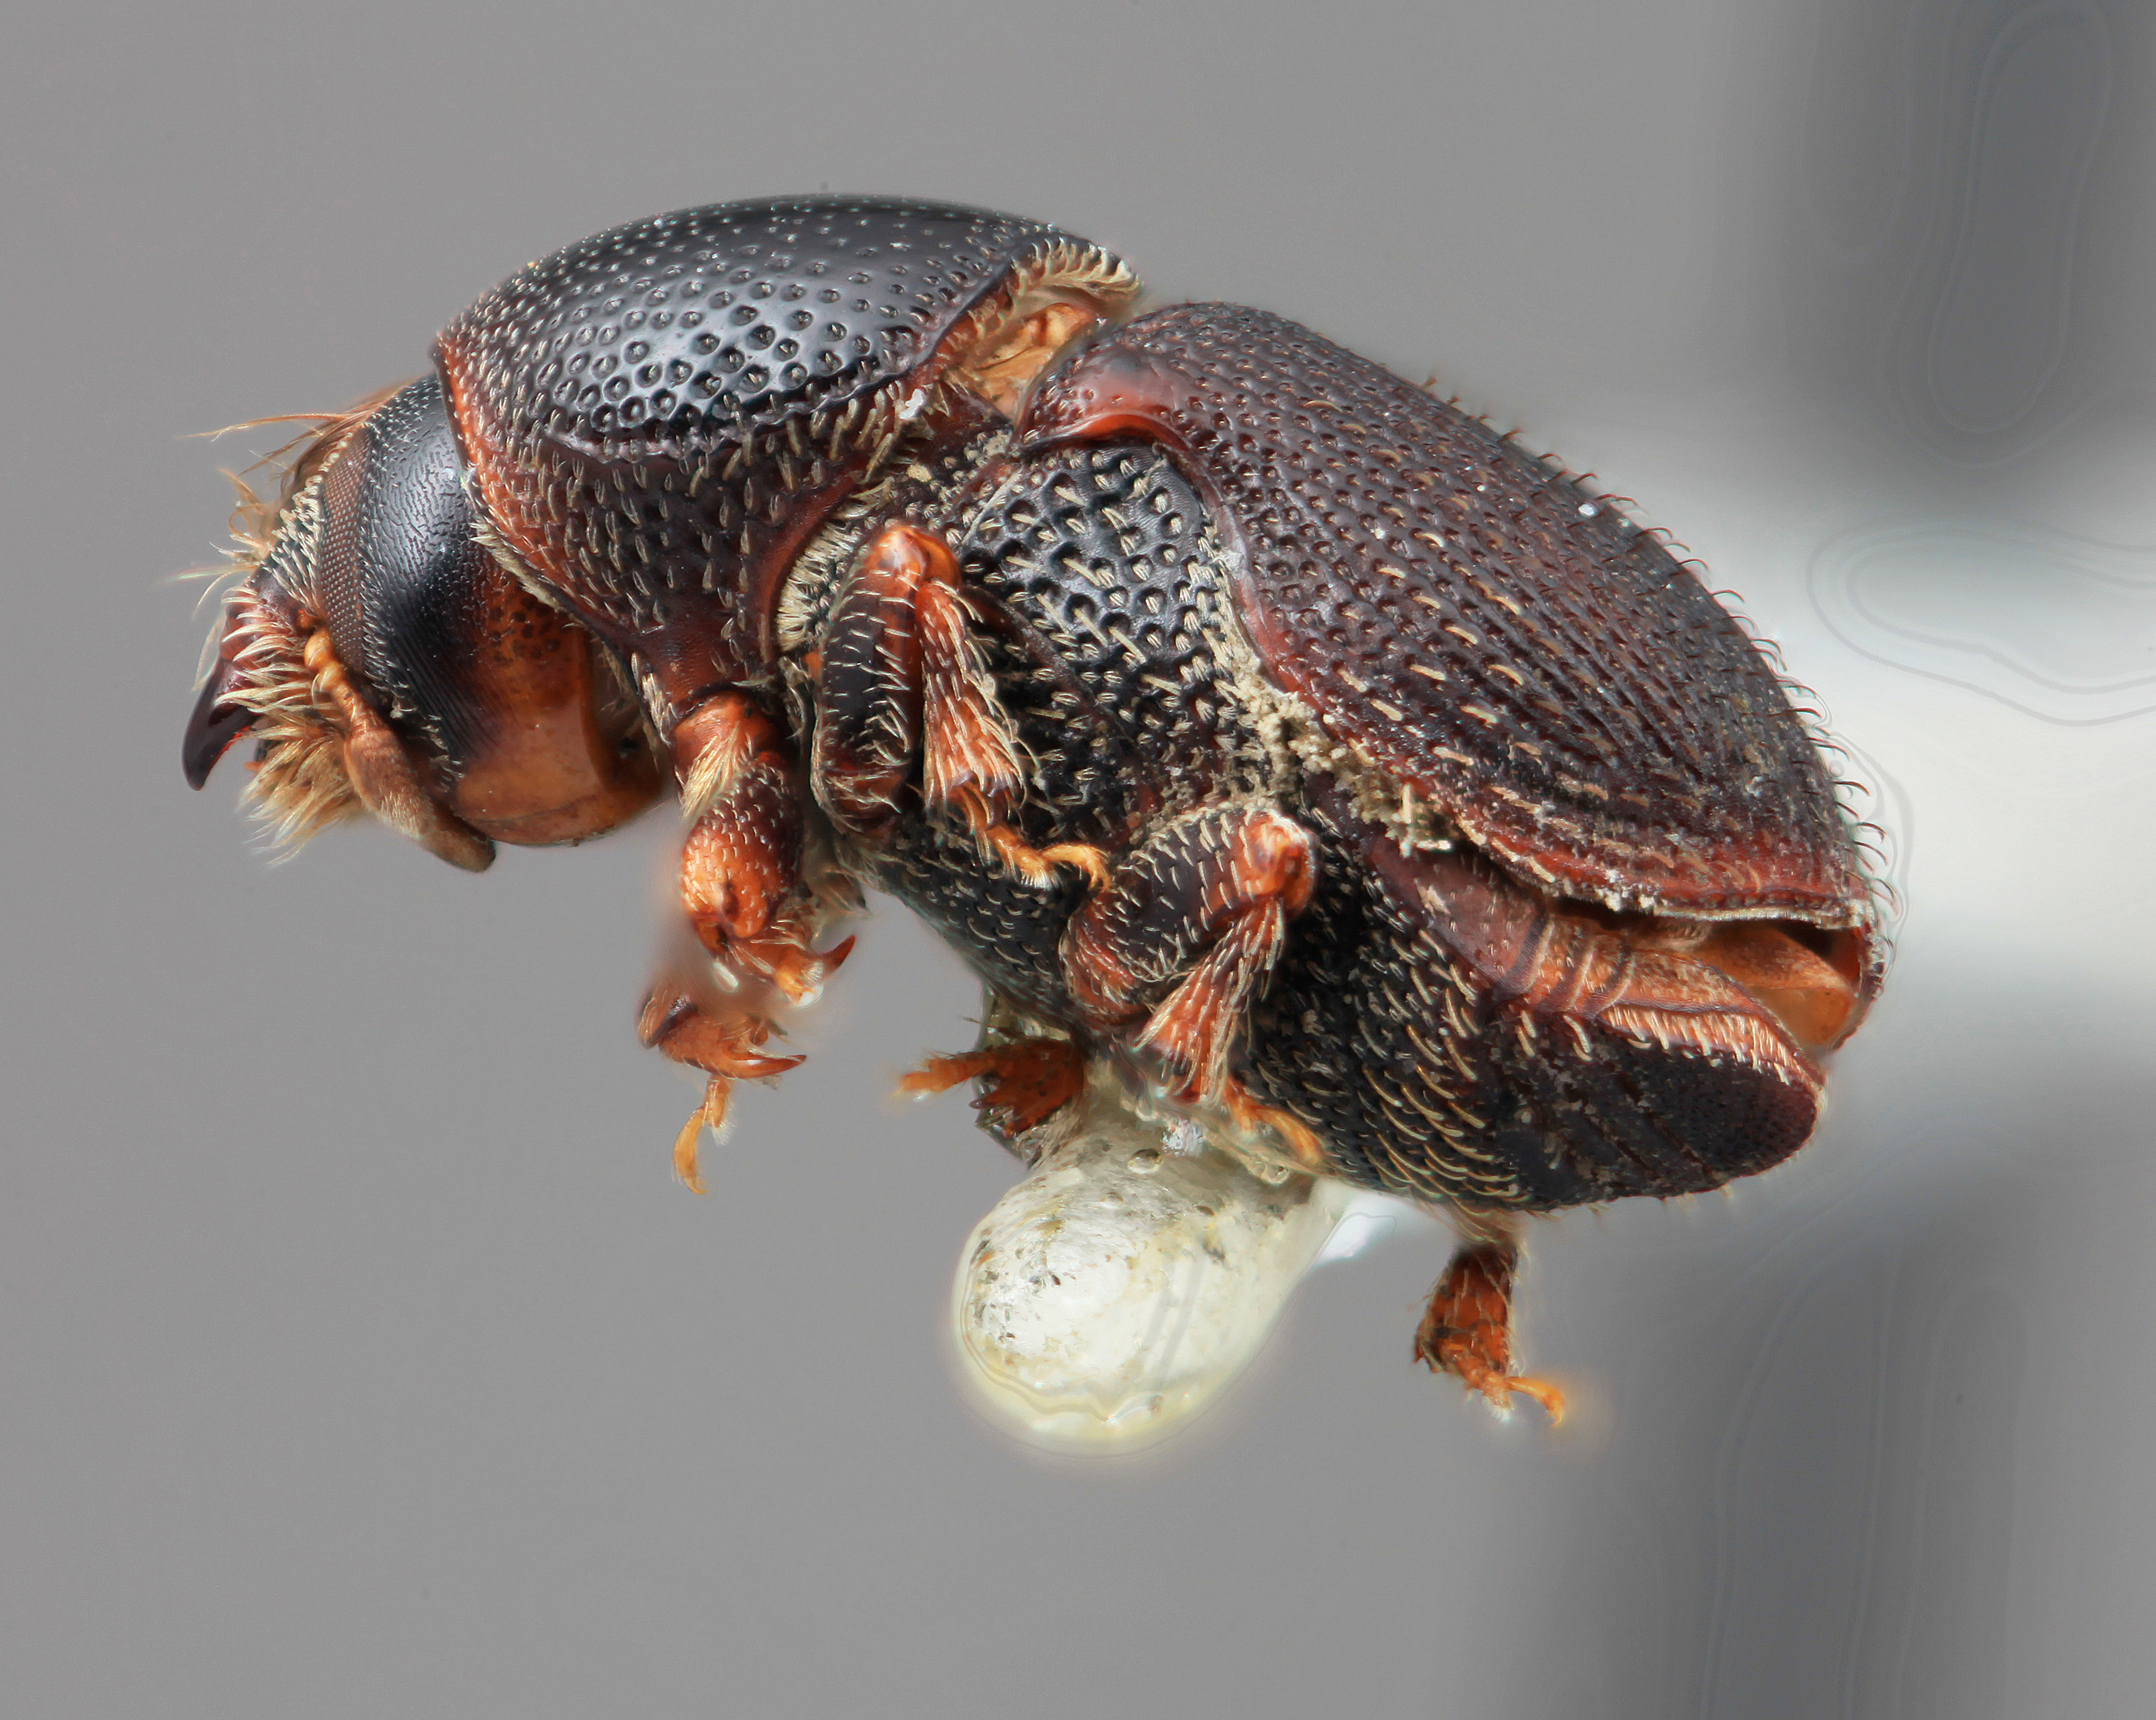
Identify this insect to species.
Scolytopsis orinocanus
